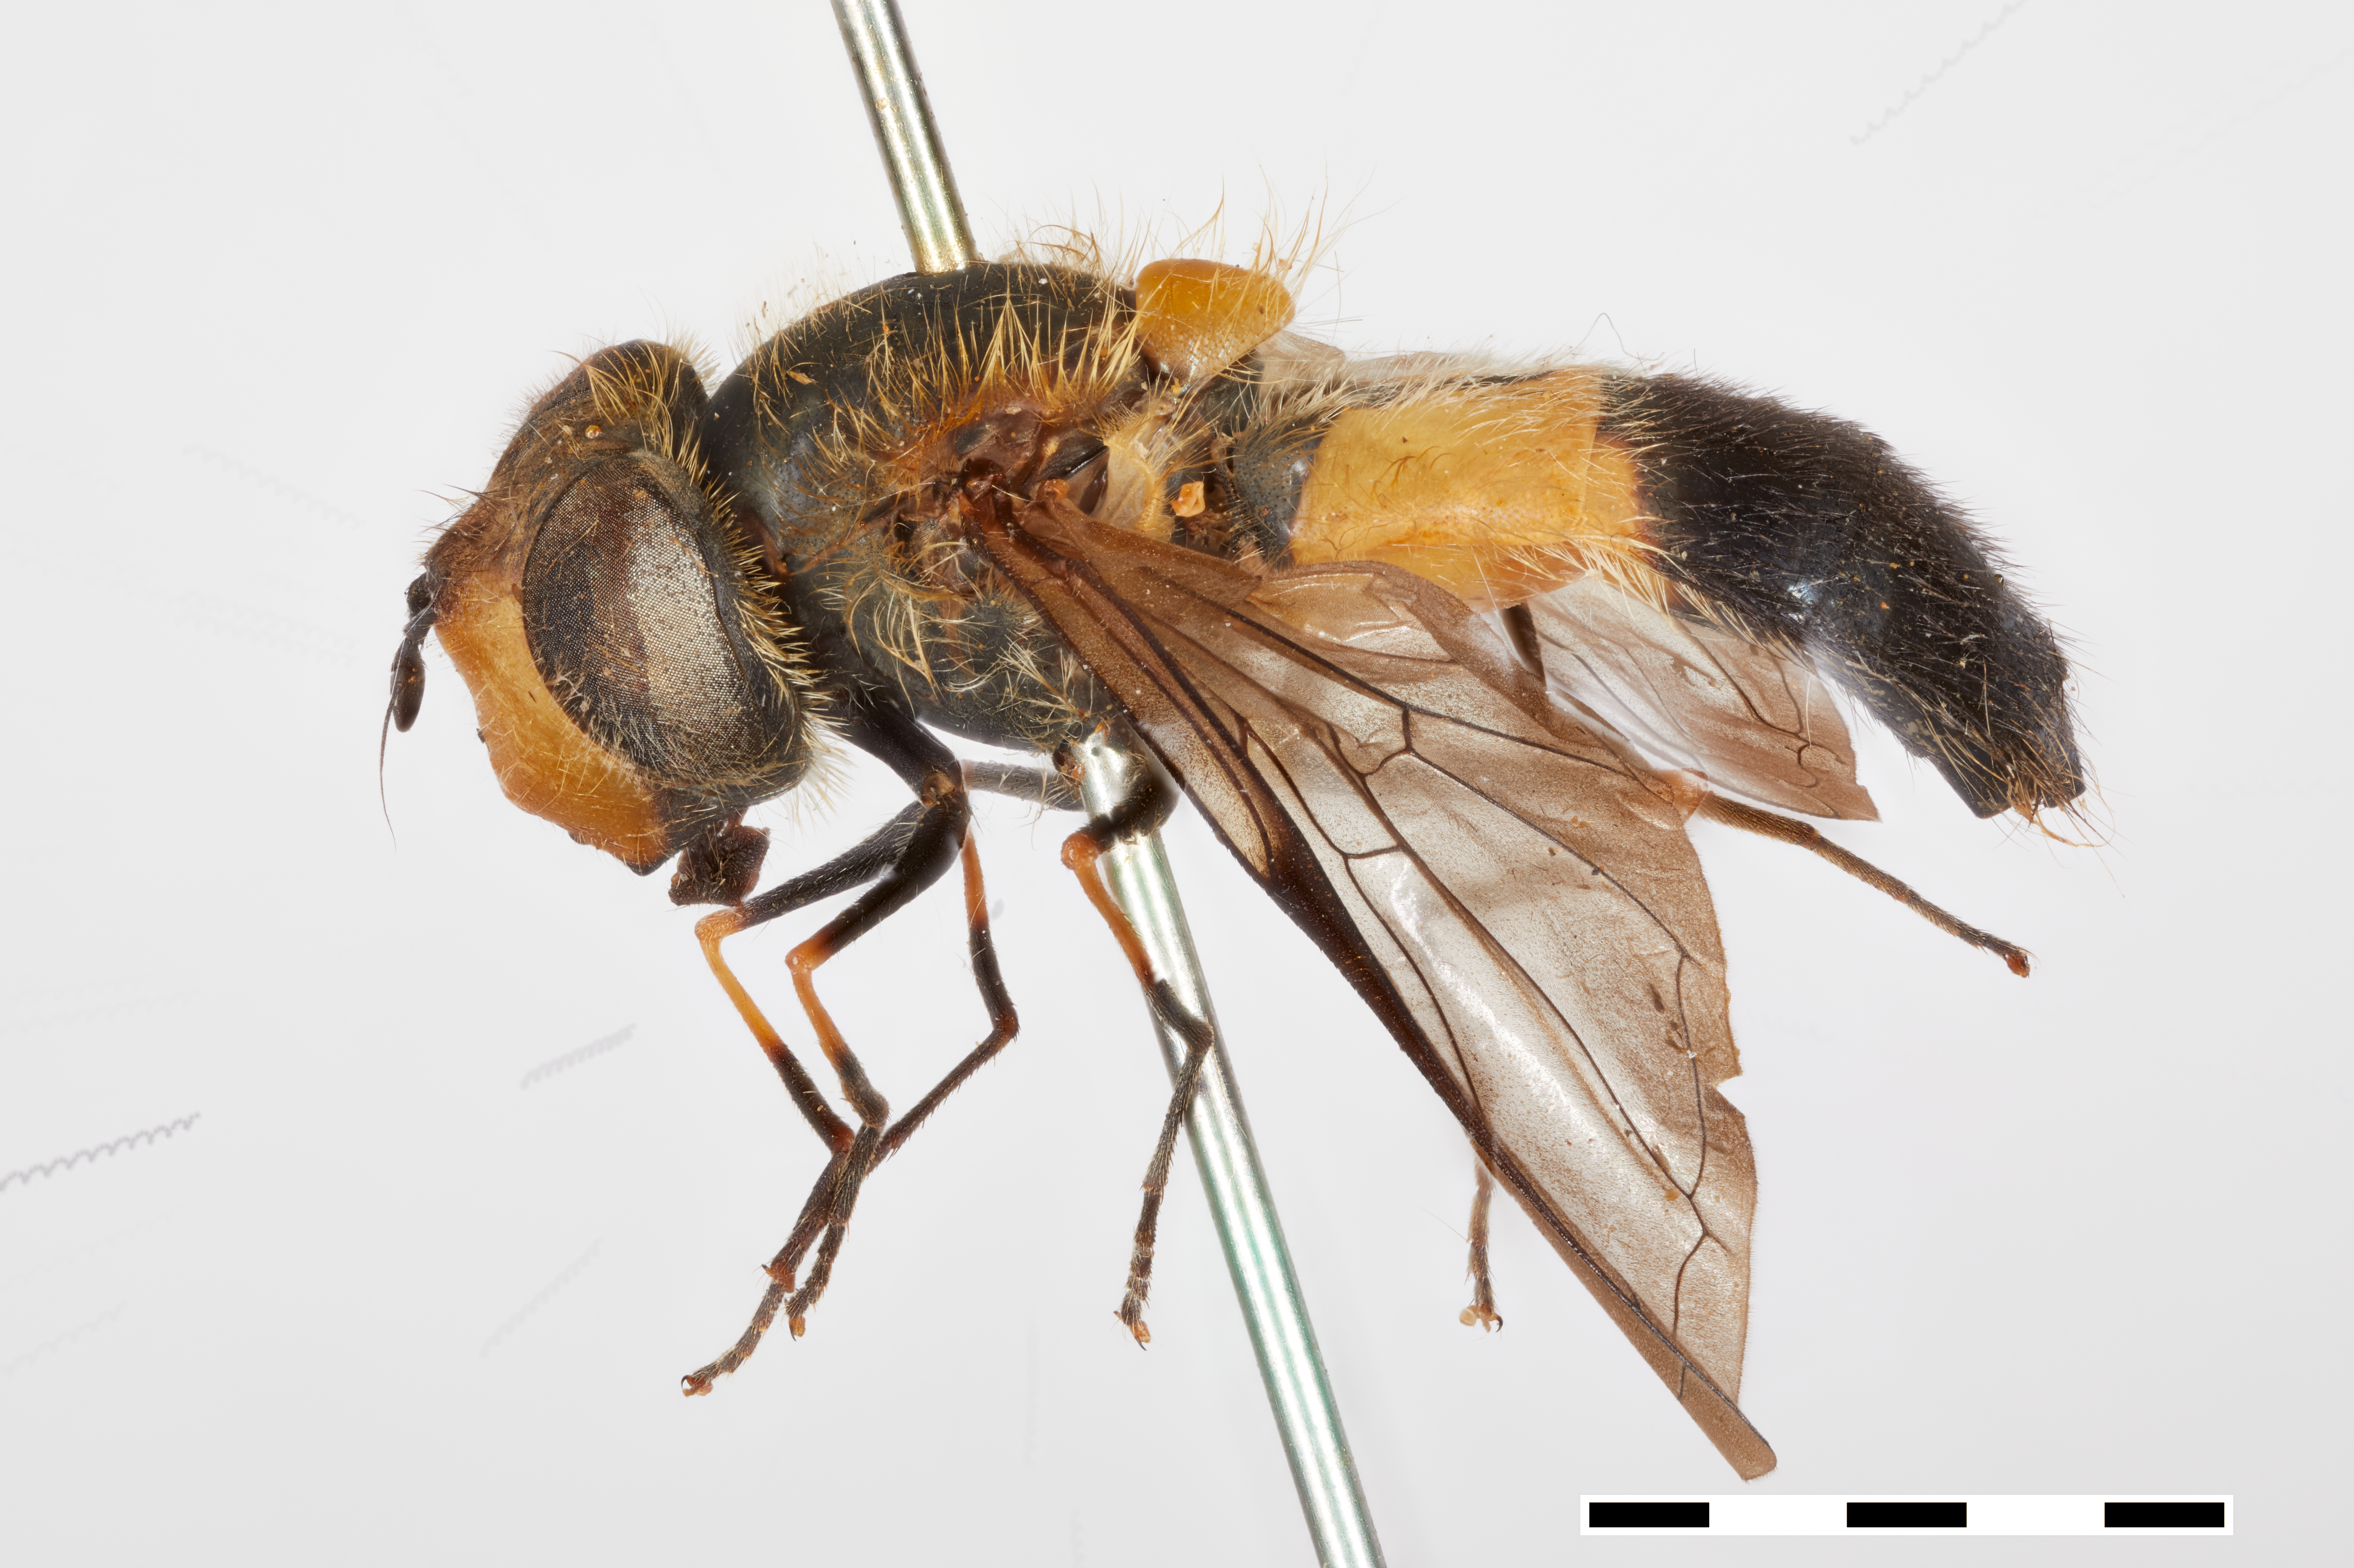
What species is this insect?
Leucozona virenda
